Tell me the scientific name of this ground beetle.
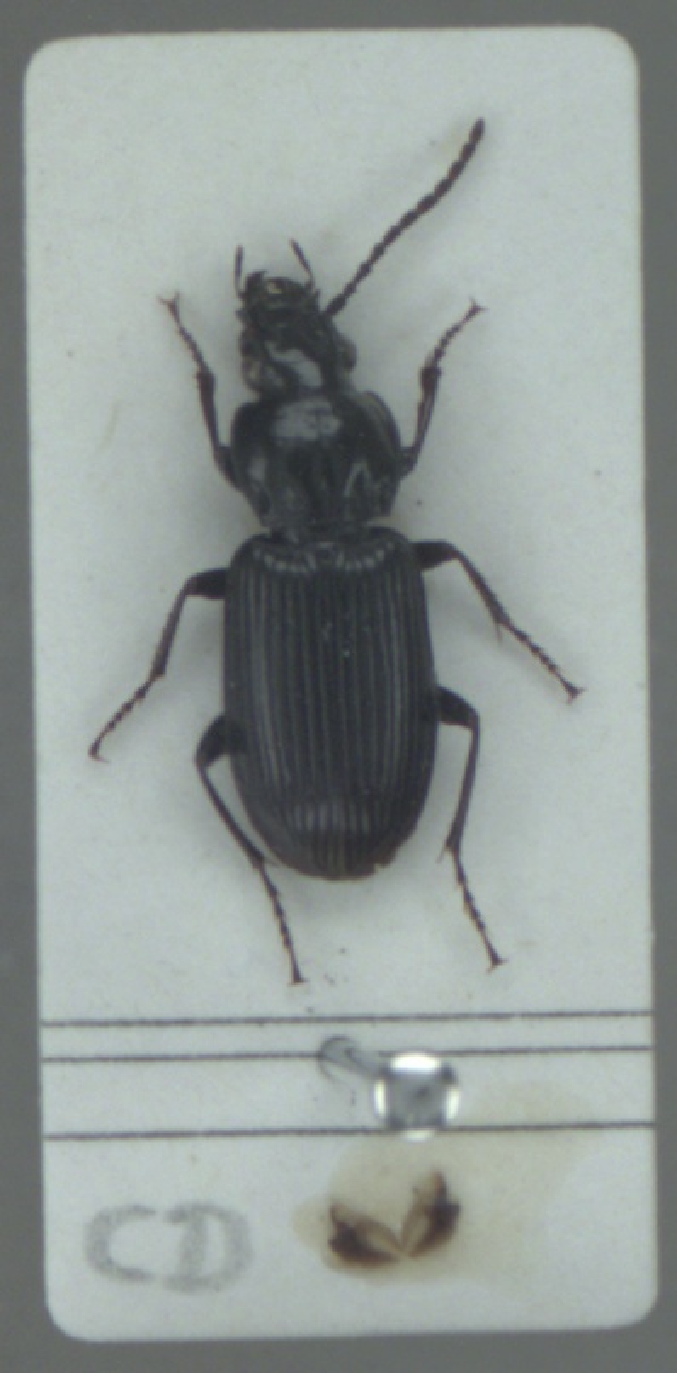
Pterostichus nigrita
